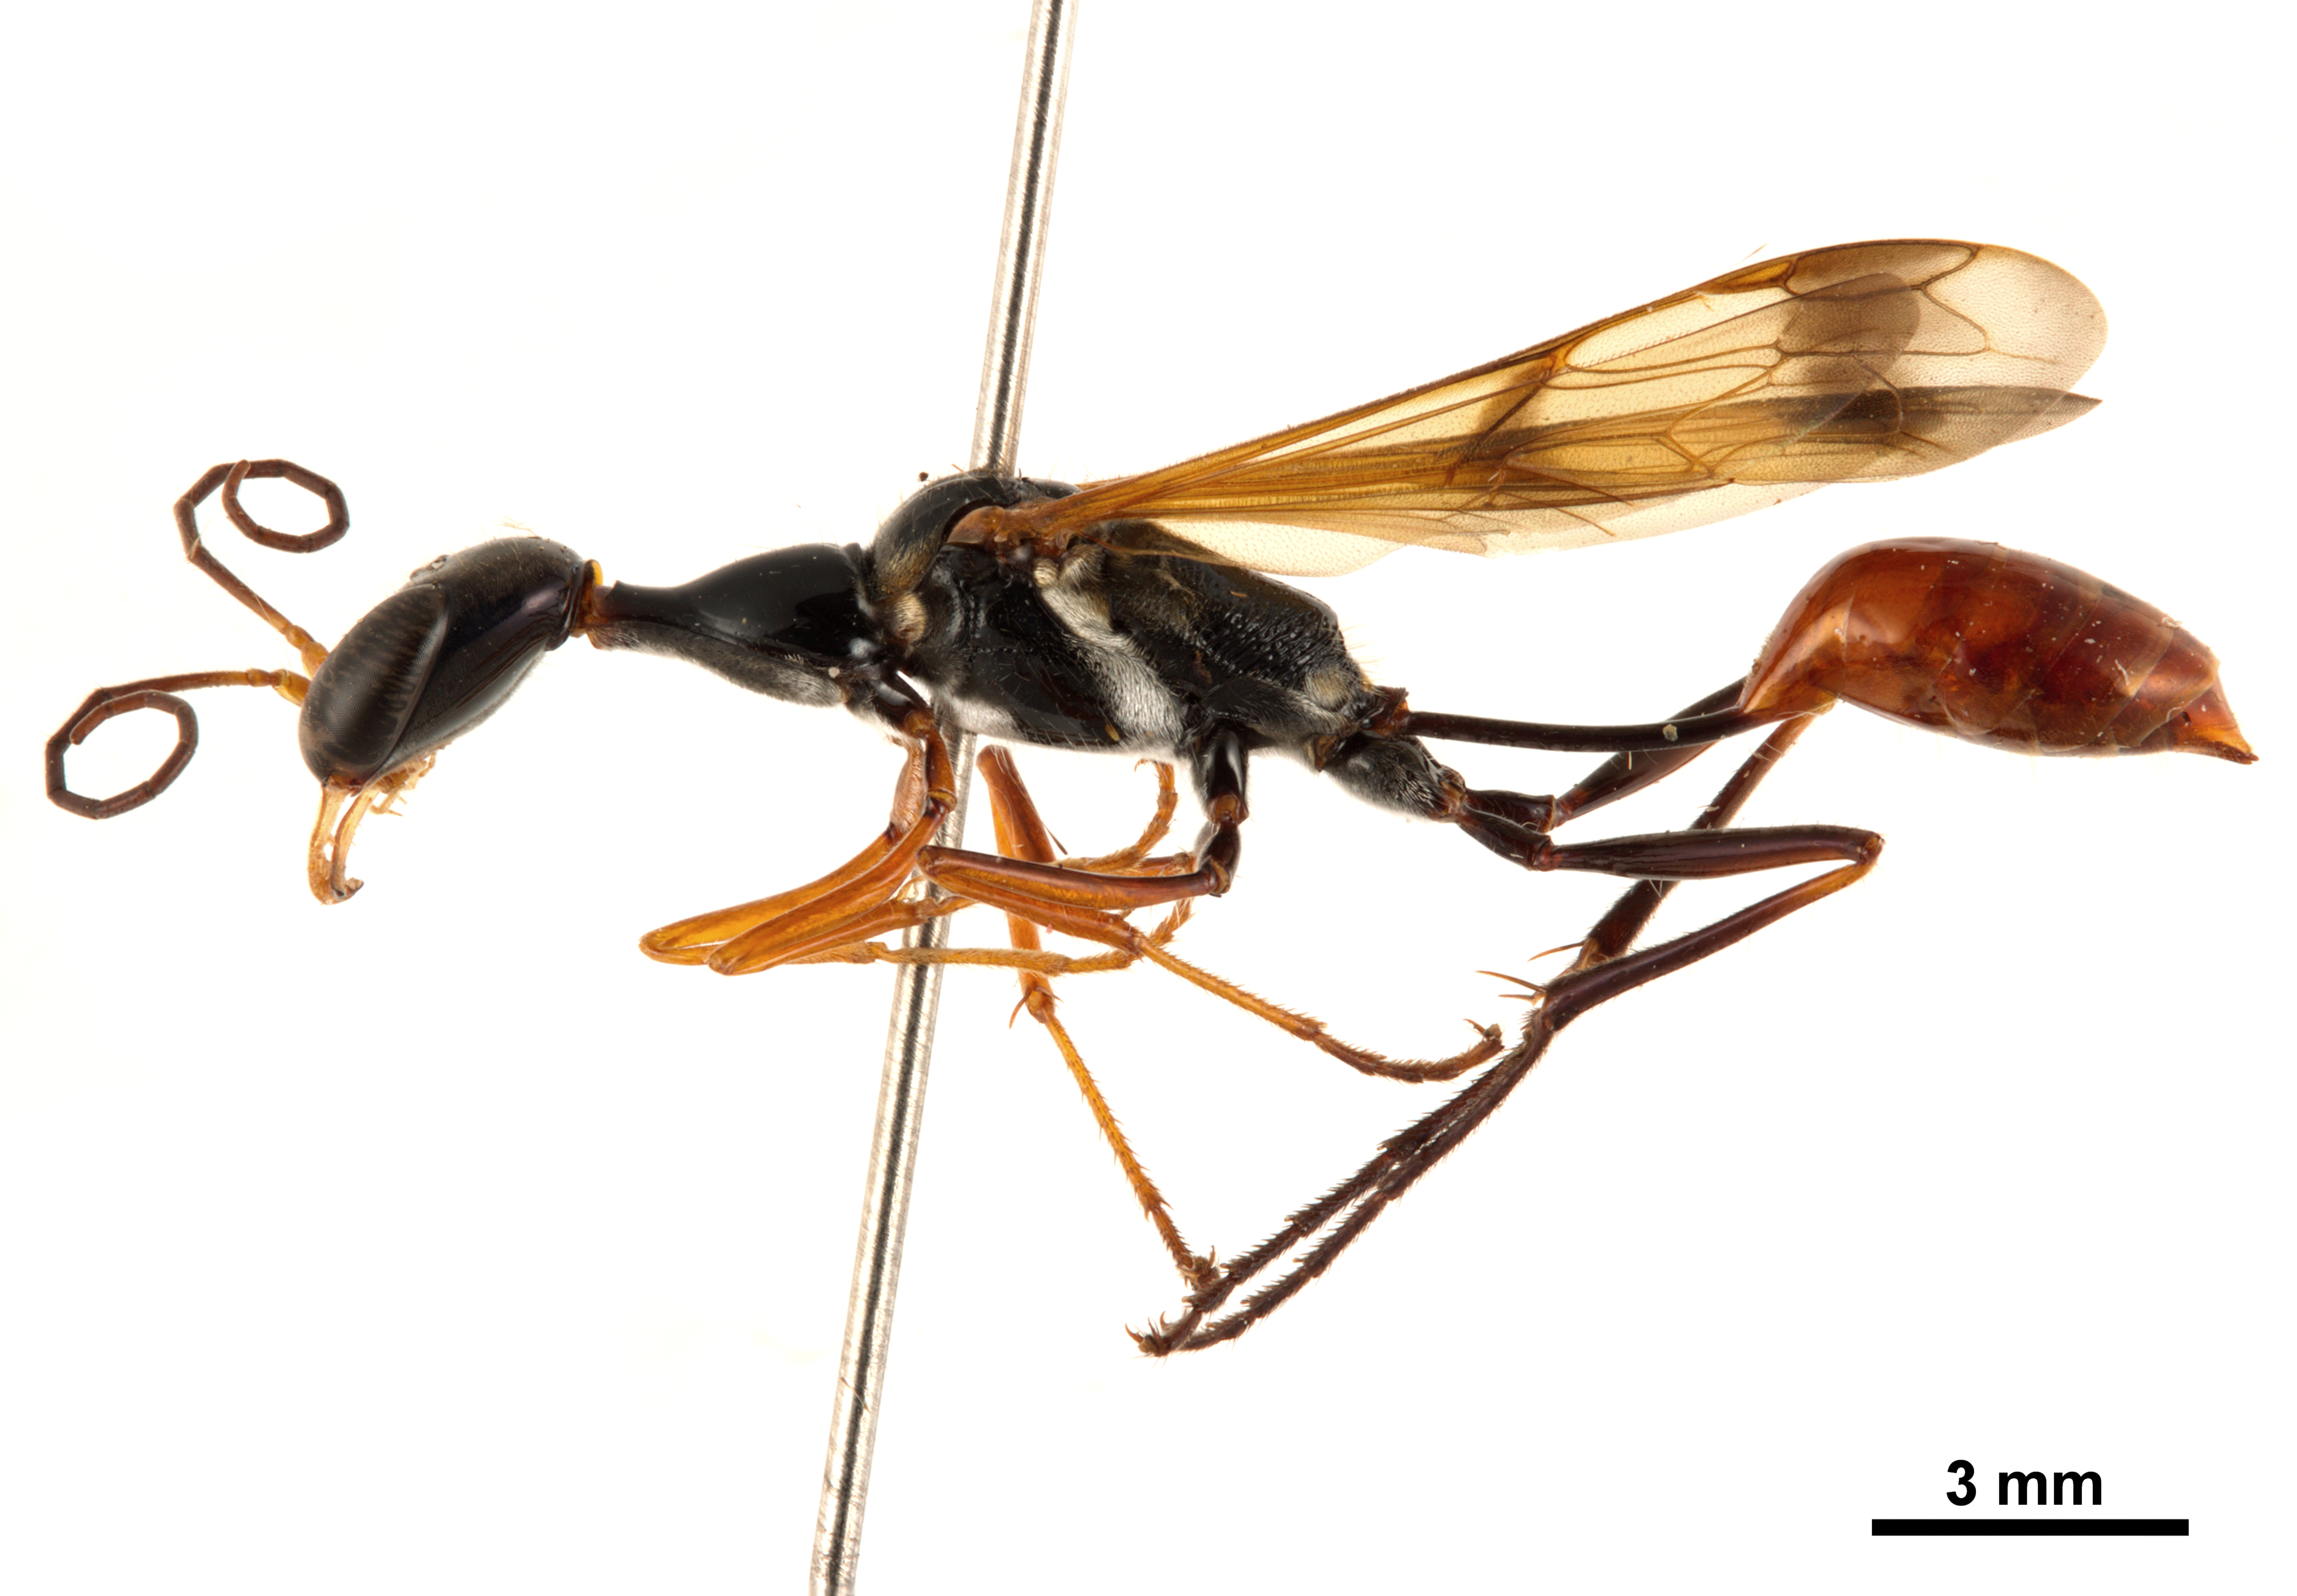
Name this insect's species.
Trigonopsis rufiventris
